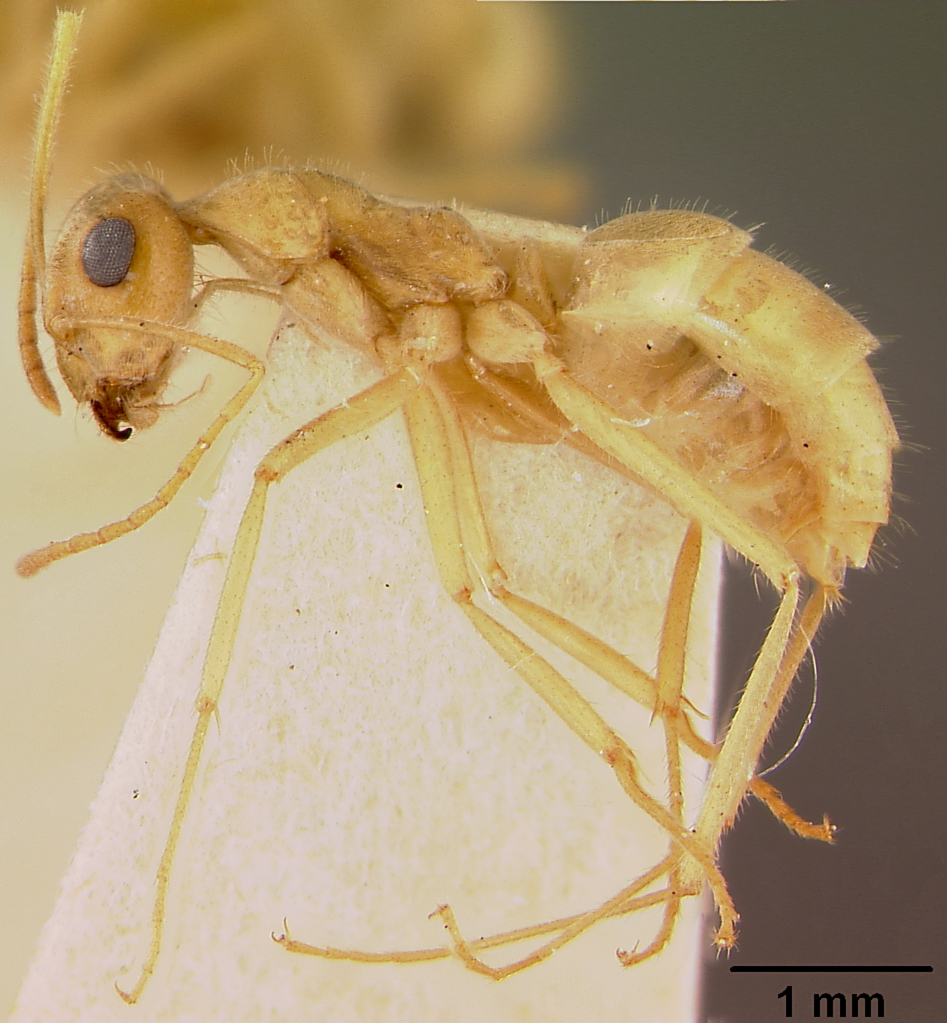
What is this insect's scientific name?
Myrmecocystus mexicanus
